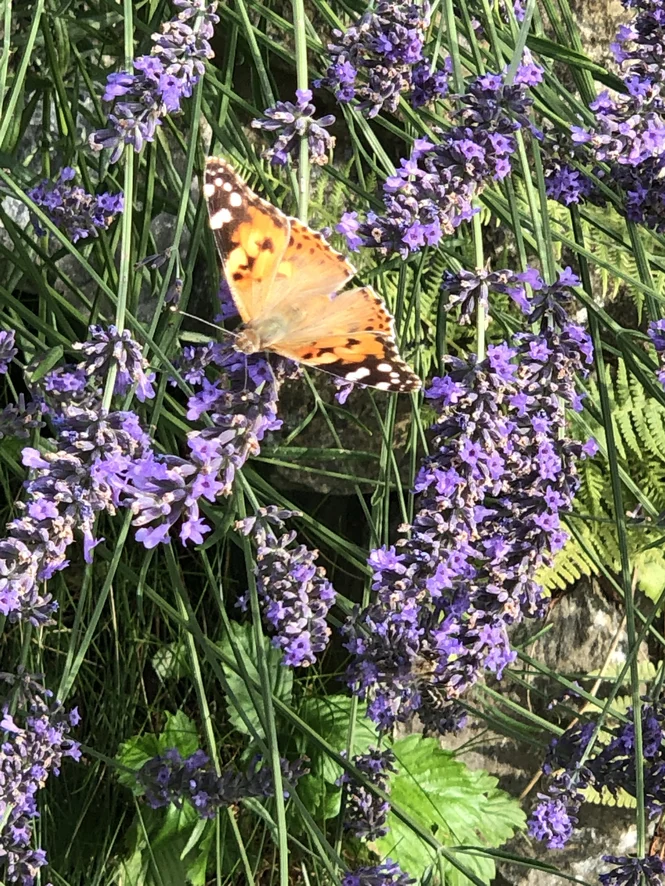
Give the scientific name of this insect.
Vanessa cardui
